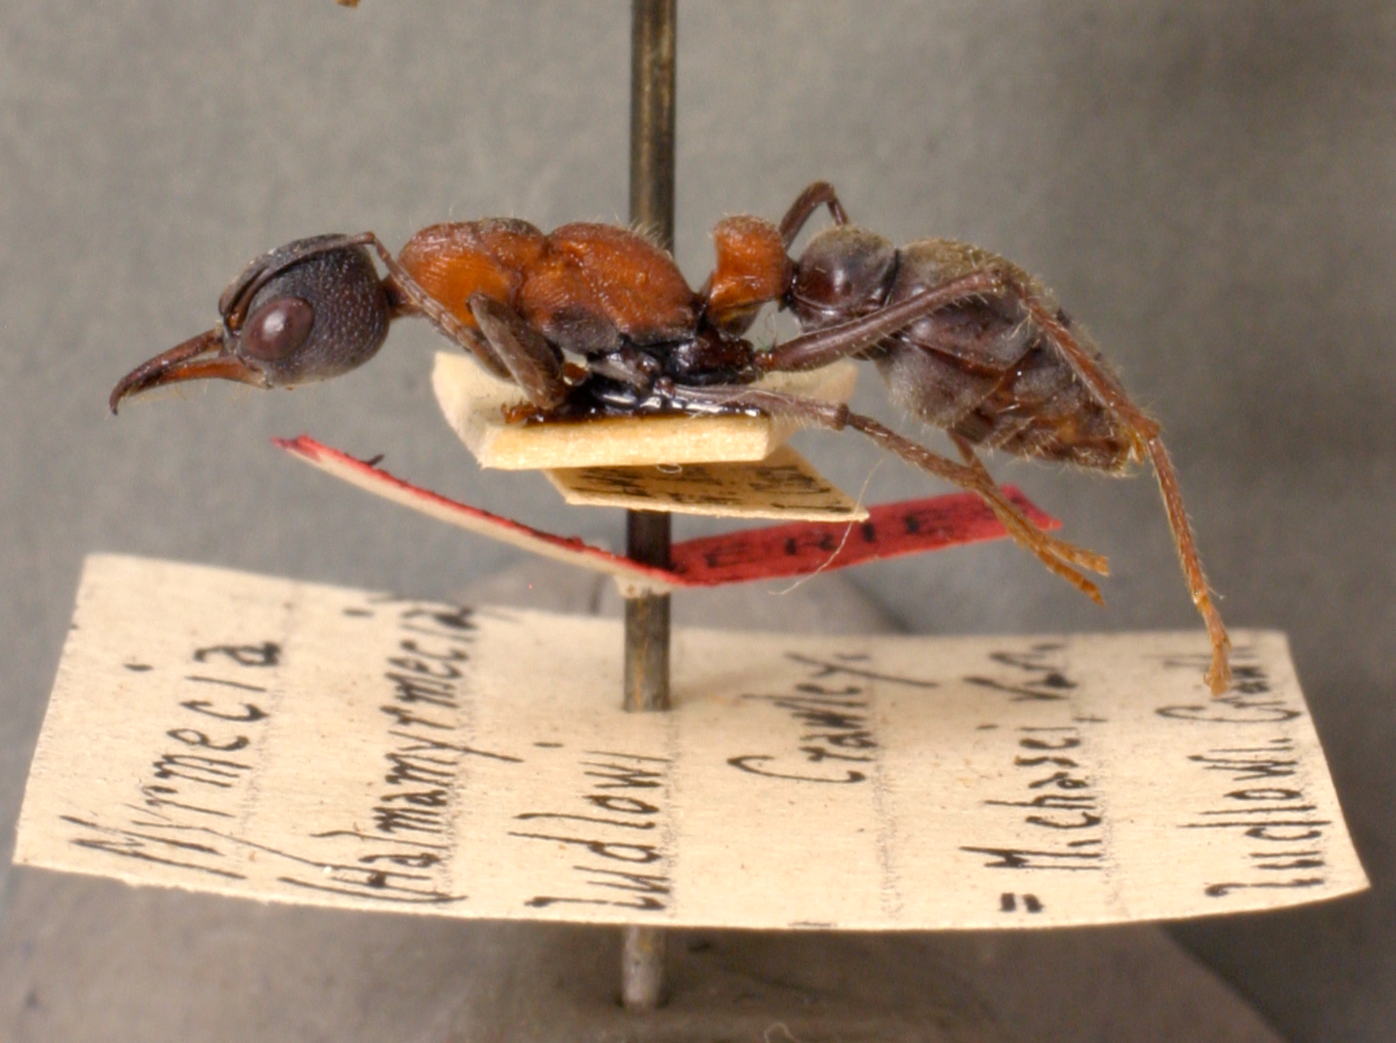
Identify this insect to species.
Myrmecia chasei
